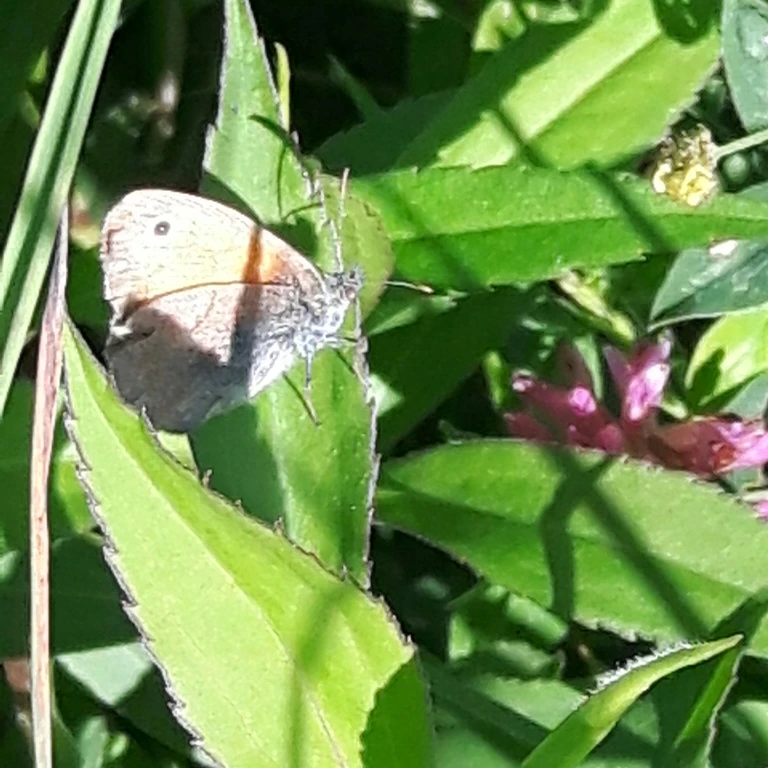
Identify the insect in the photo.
Coenonympha pamphilus
